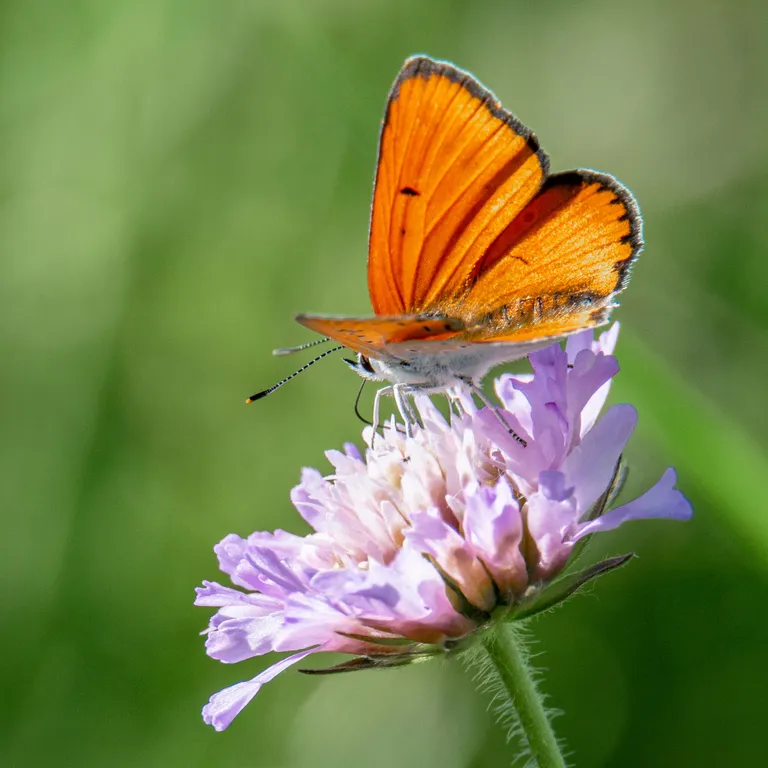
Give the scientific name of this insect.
Lycaena dispar
